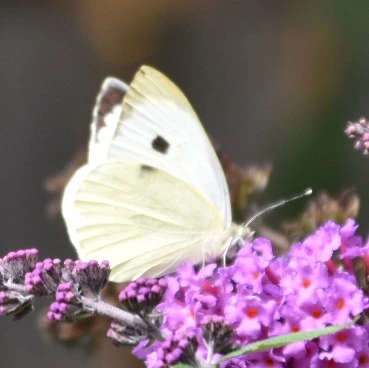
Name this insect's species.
Pieris brassicae
